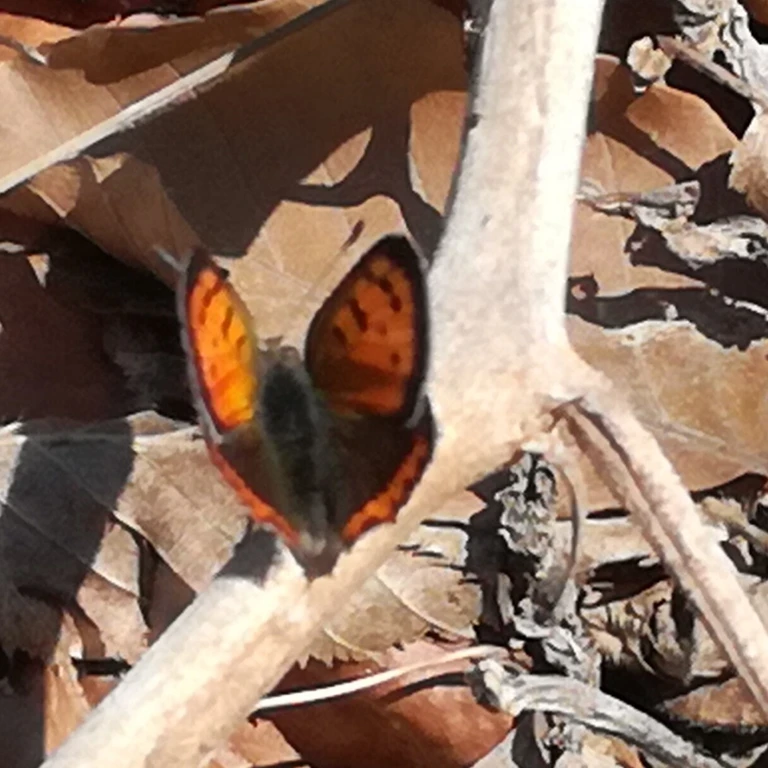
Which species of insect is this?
Lycaena phlaeas
